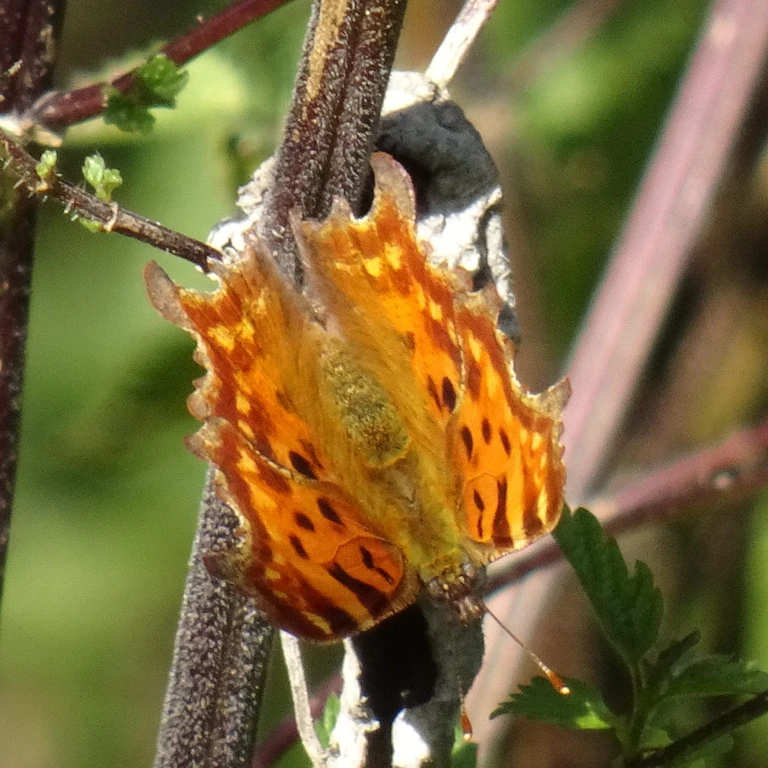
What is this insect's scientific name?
Polygonia c-album
